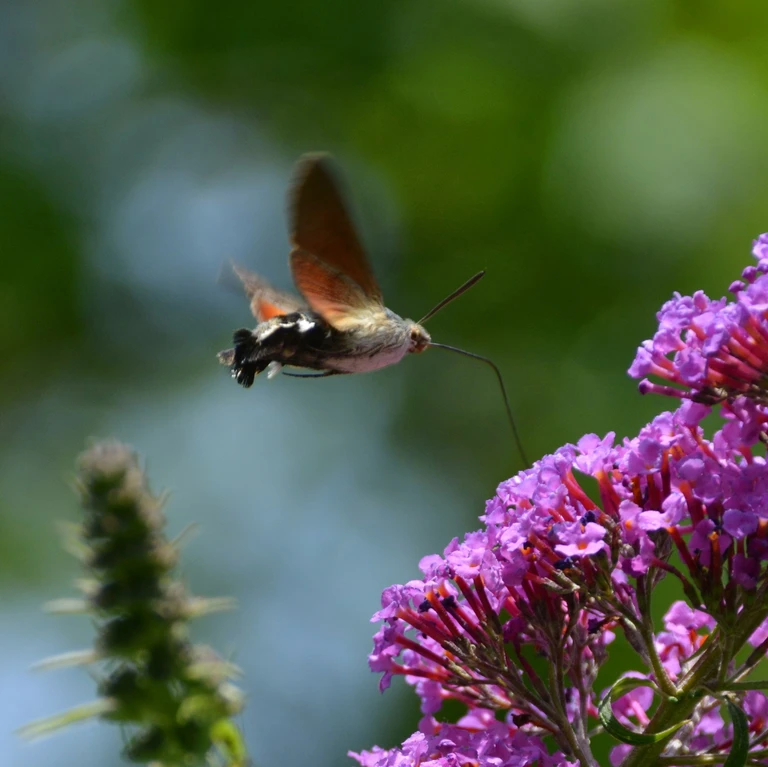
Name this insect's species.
Macroglossum stellatarum
